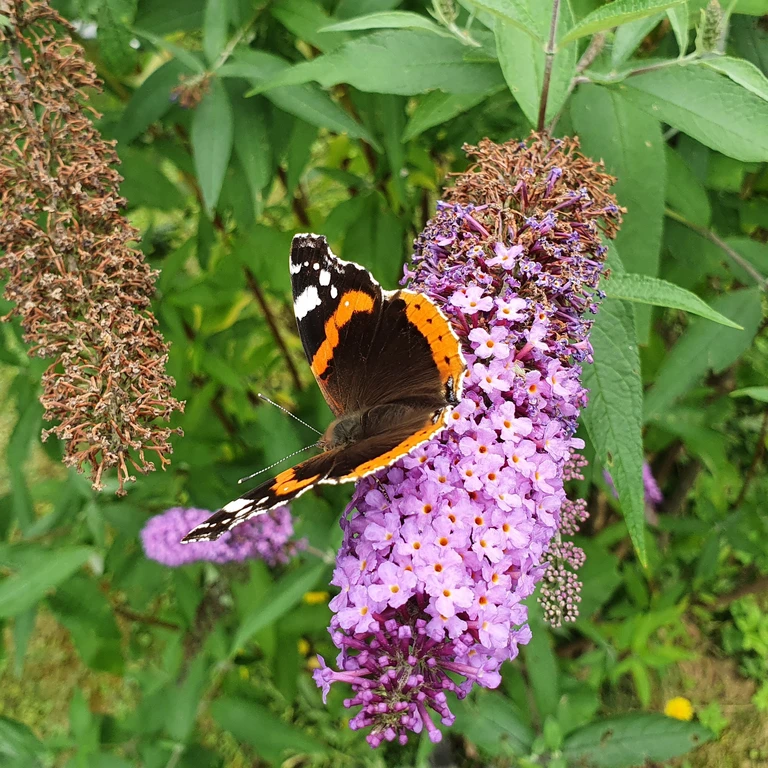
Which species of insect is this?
Vanessa atalanta
